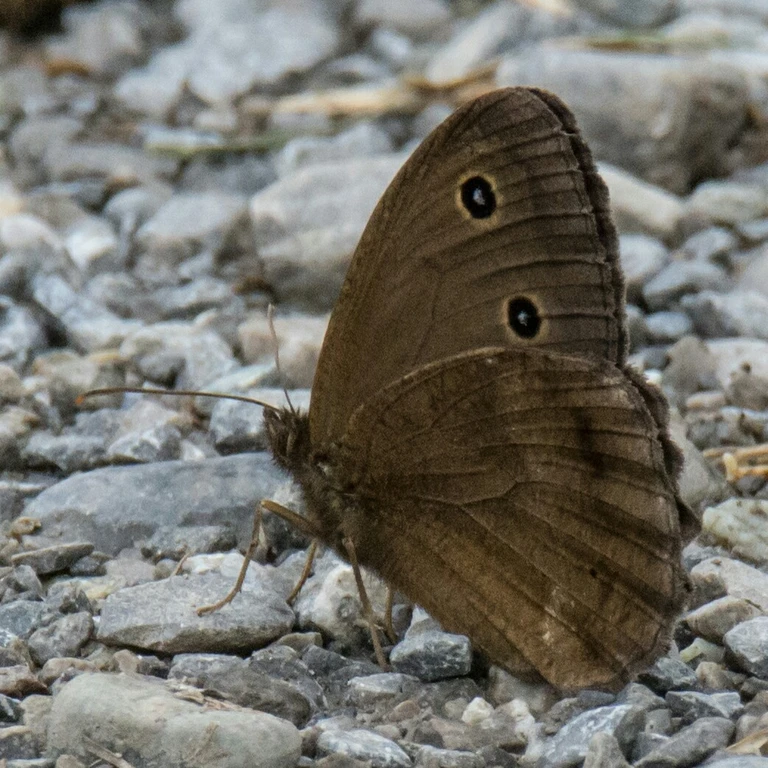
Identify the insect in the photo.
Minois dryas
